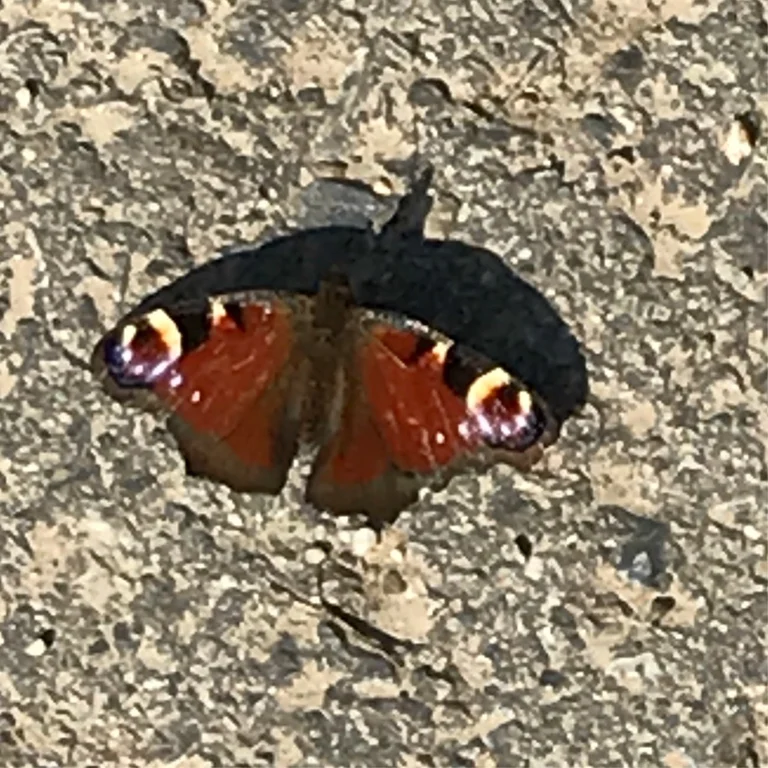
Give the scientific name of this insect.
Aglais io
